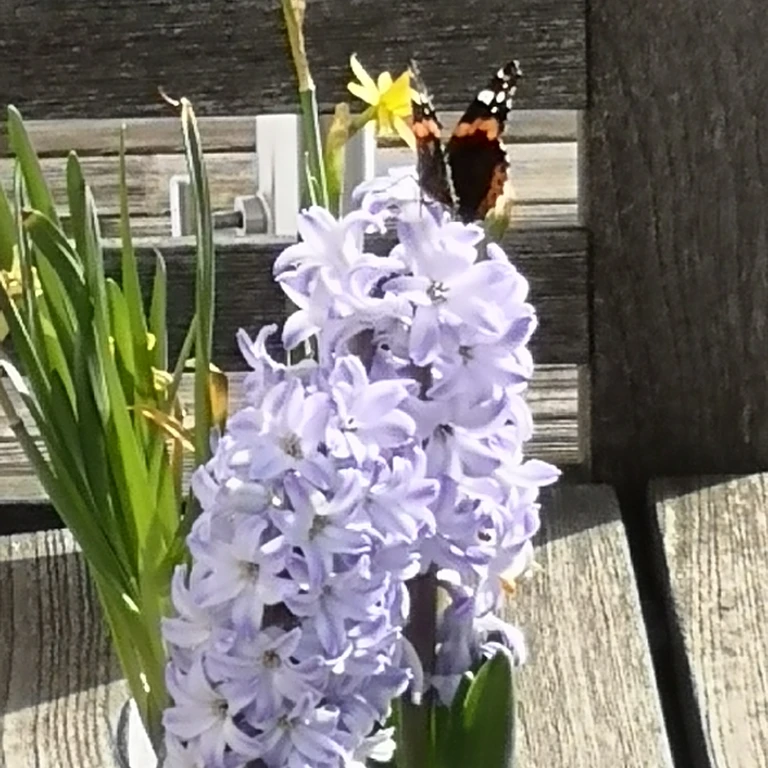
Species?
Vanessa atalanta
